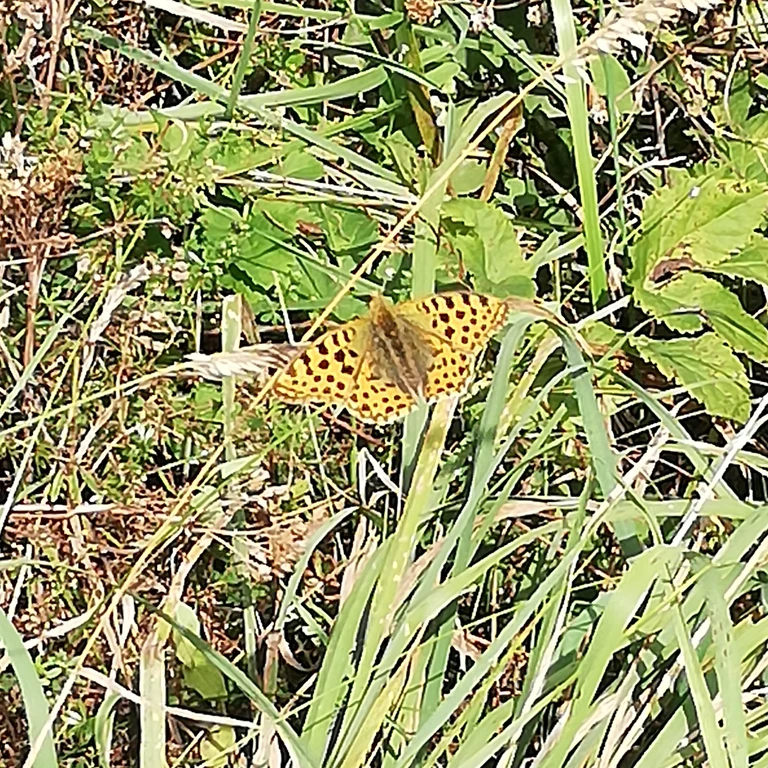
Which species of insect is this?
Issoria lathonia
